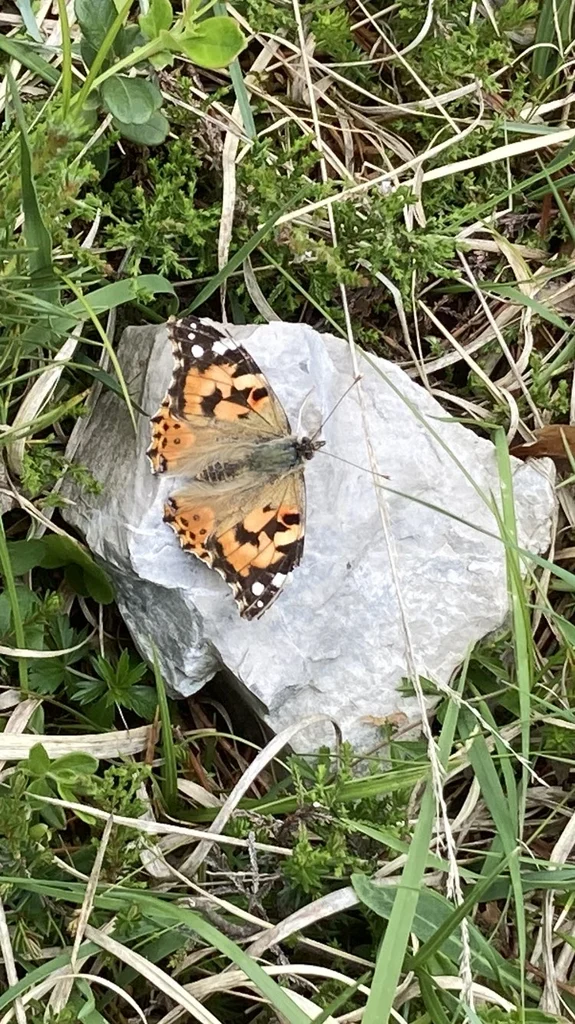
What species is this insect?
Vanessa cardui
